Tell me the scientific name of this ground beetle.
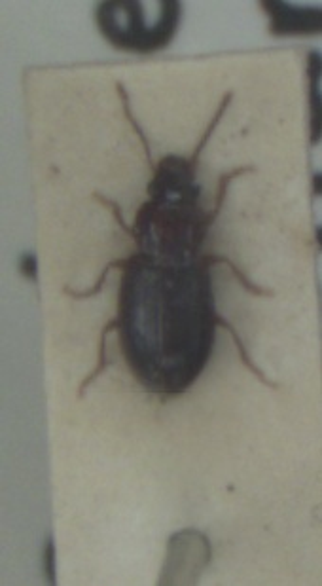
Bradycellus caucasicus
